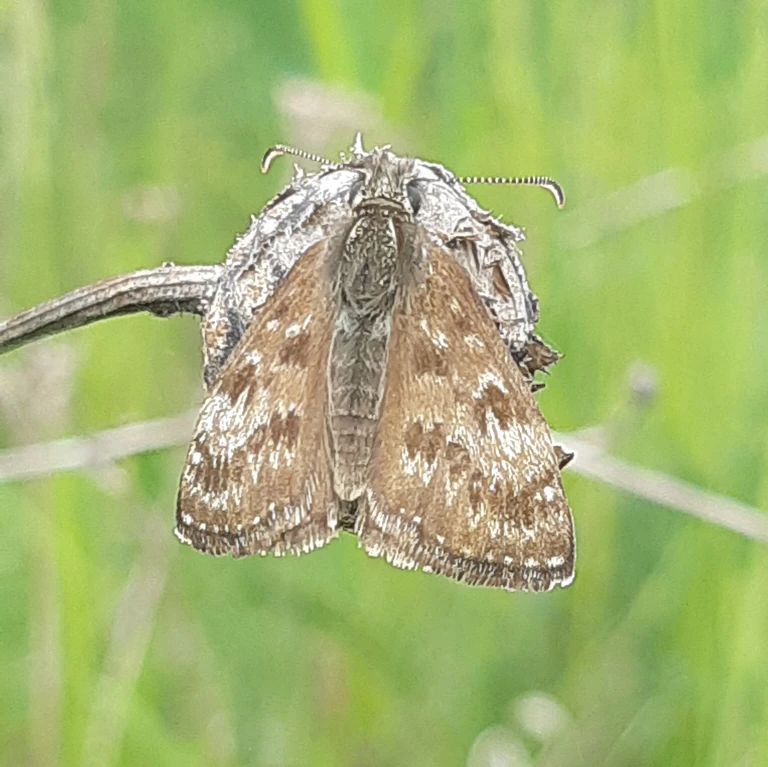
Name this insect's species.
Erynnis tages
